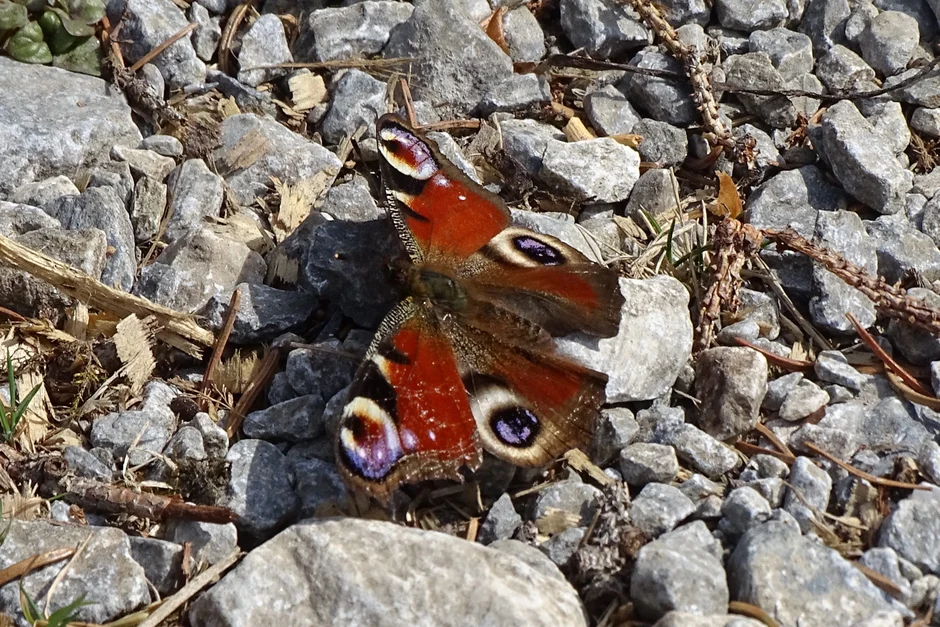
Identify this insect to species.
Aglais io
